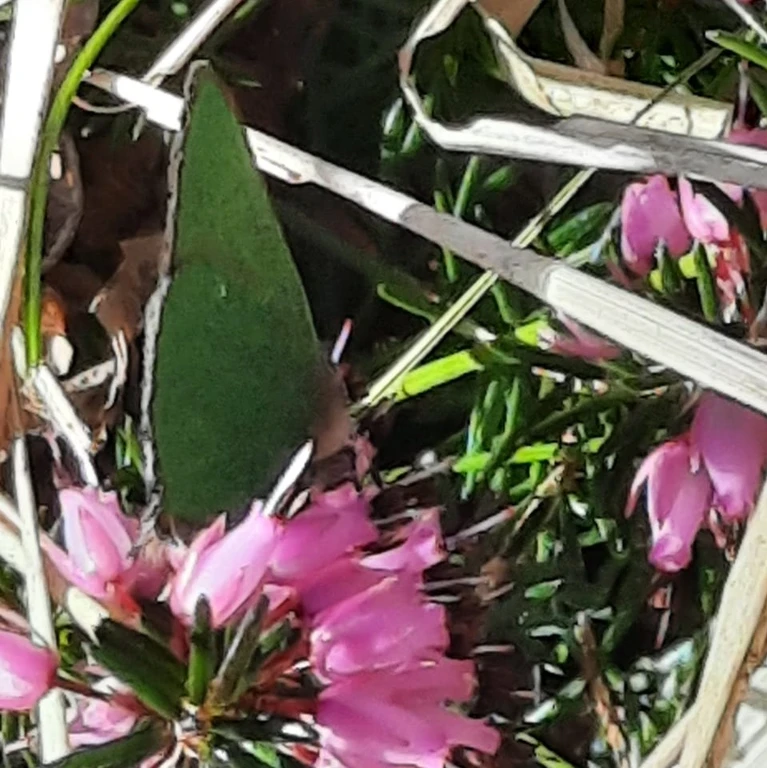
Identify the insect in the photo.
Callophrys rubi
